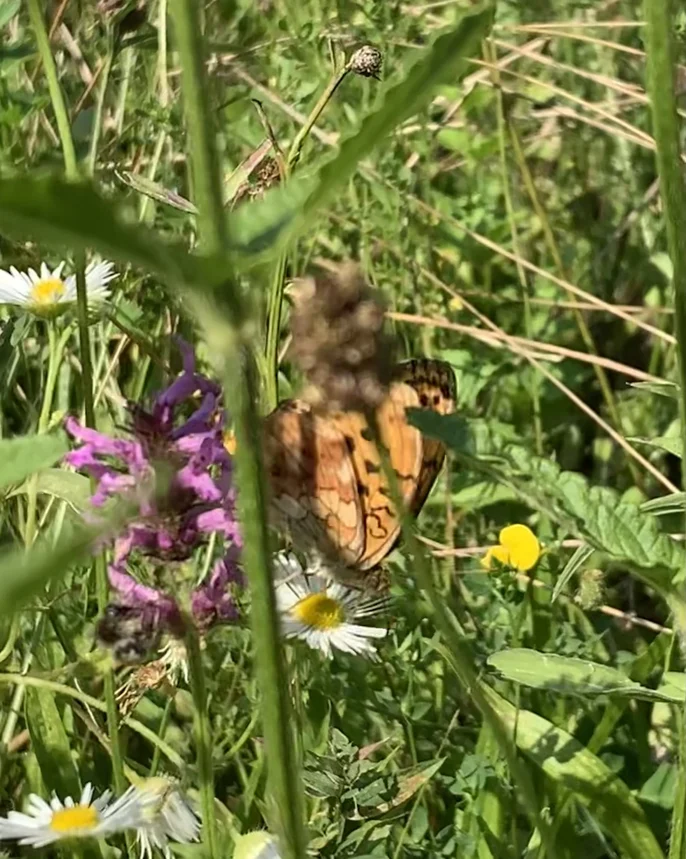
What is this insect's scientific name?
Brenthis daphne
